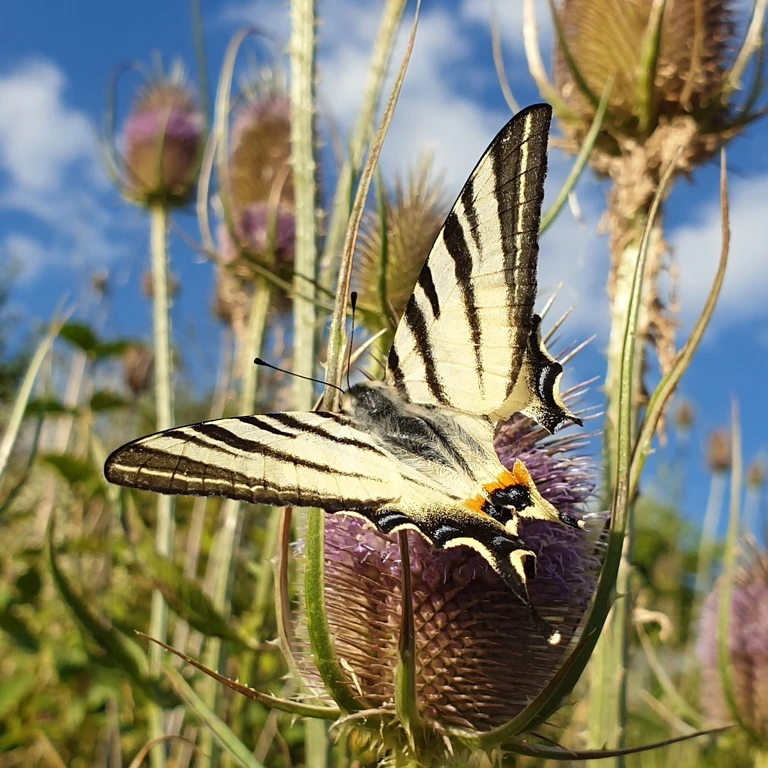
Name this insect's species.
Iphiclides podalirius
